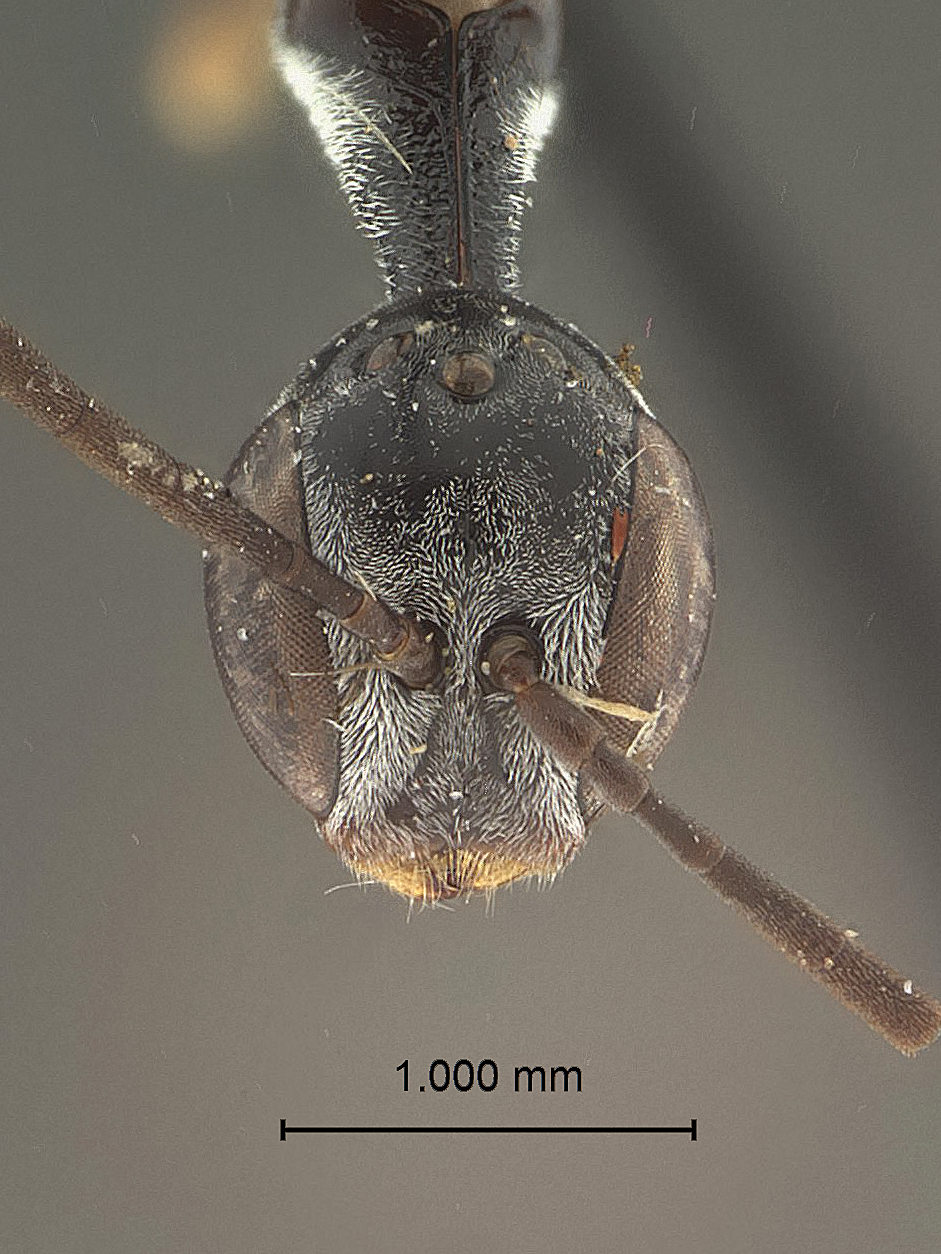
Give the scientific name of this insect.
Rhydinofoenus turbinatus
